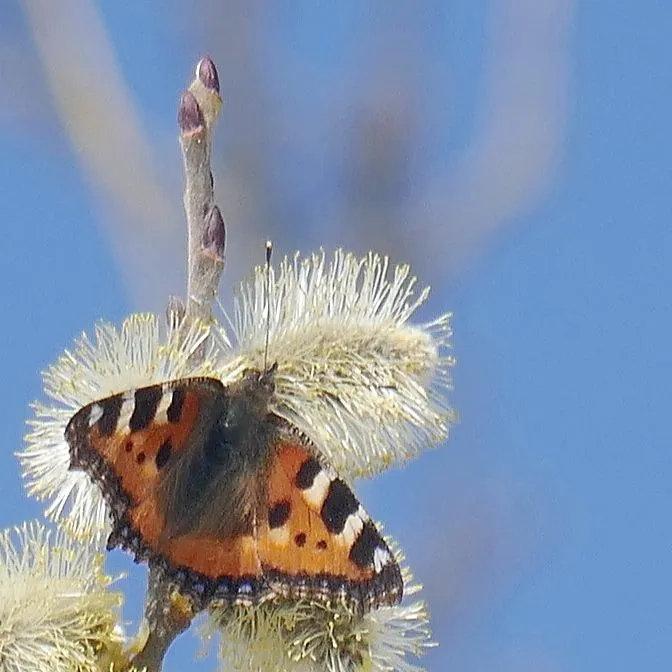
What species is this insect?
Aglais urticae
